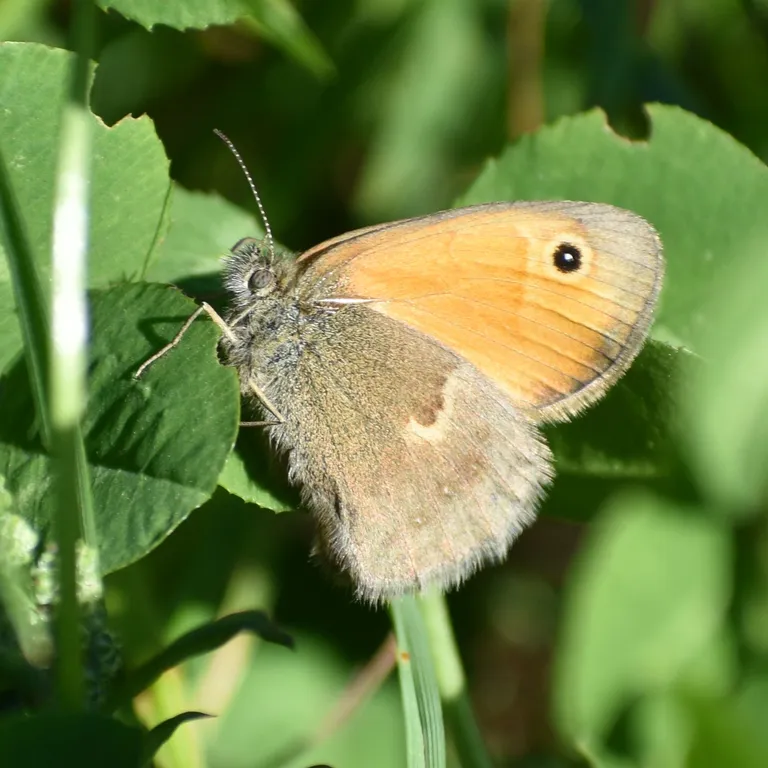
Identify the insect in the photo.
Coenonympha pamphilus
